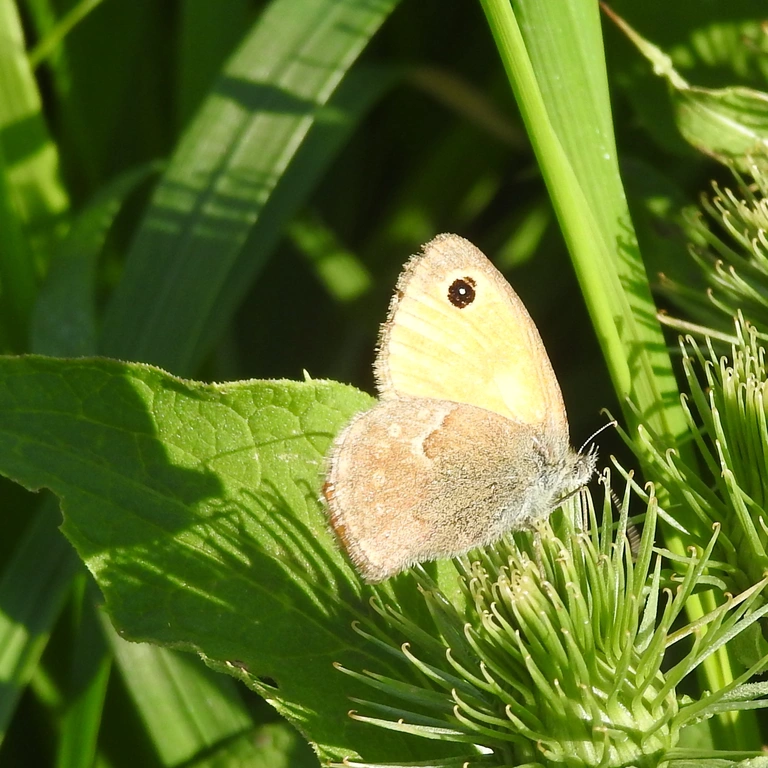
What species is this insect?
Coenonympha pamphilus
